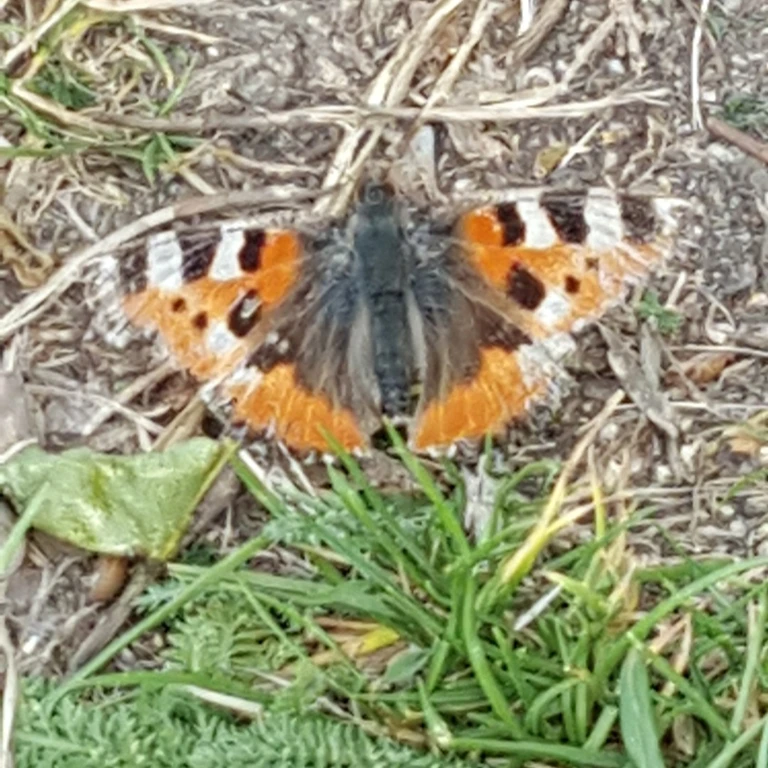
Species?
Aglais urticae
